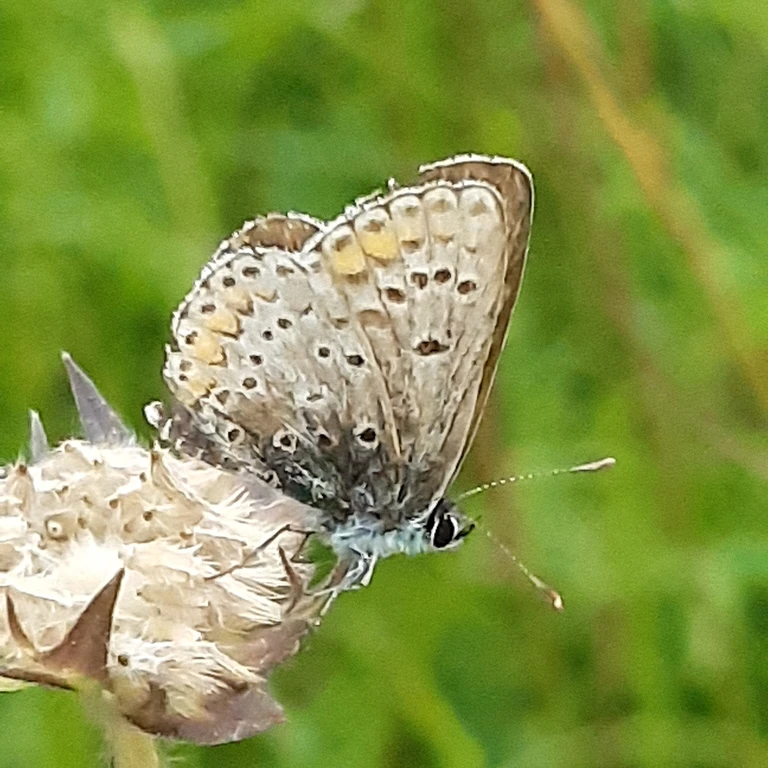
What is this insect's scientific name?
Aricia agestis/artaxerxes
